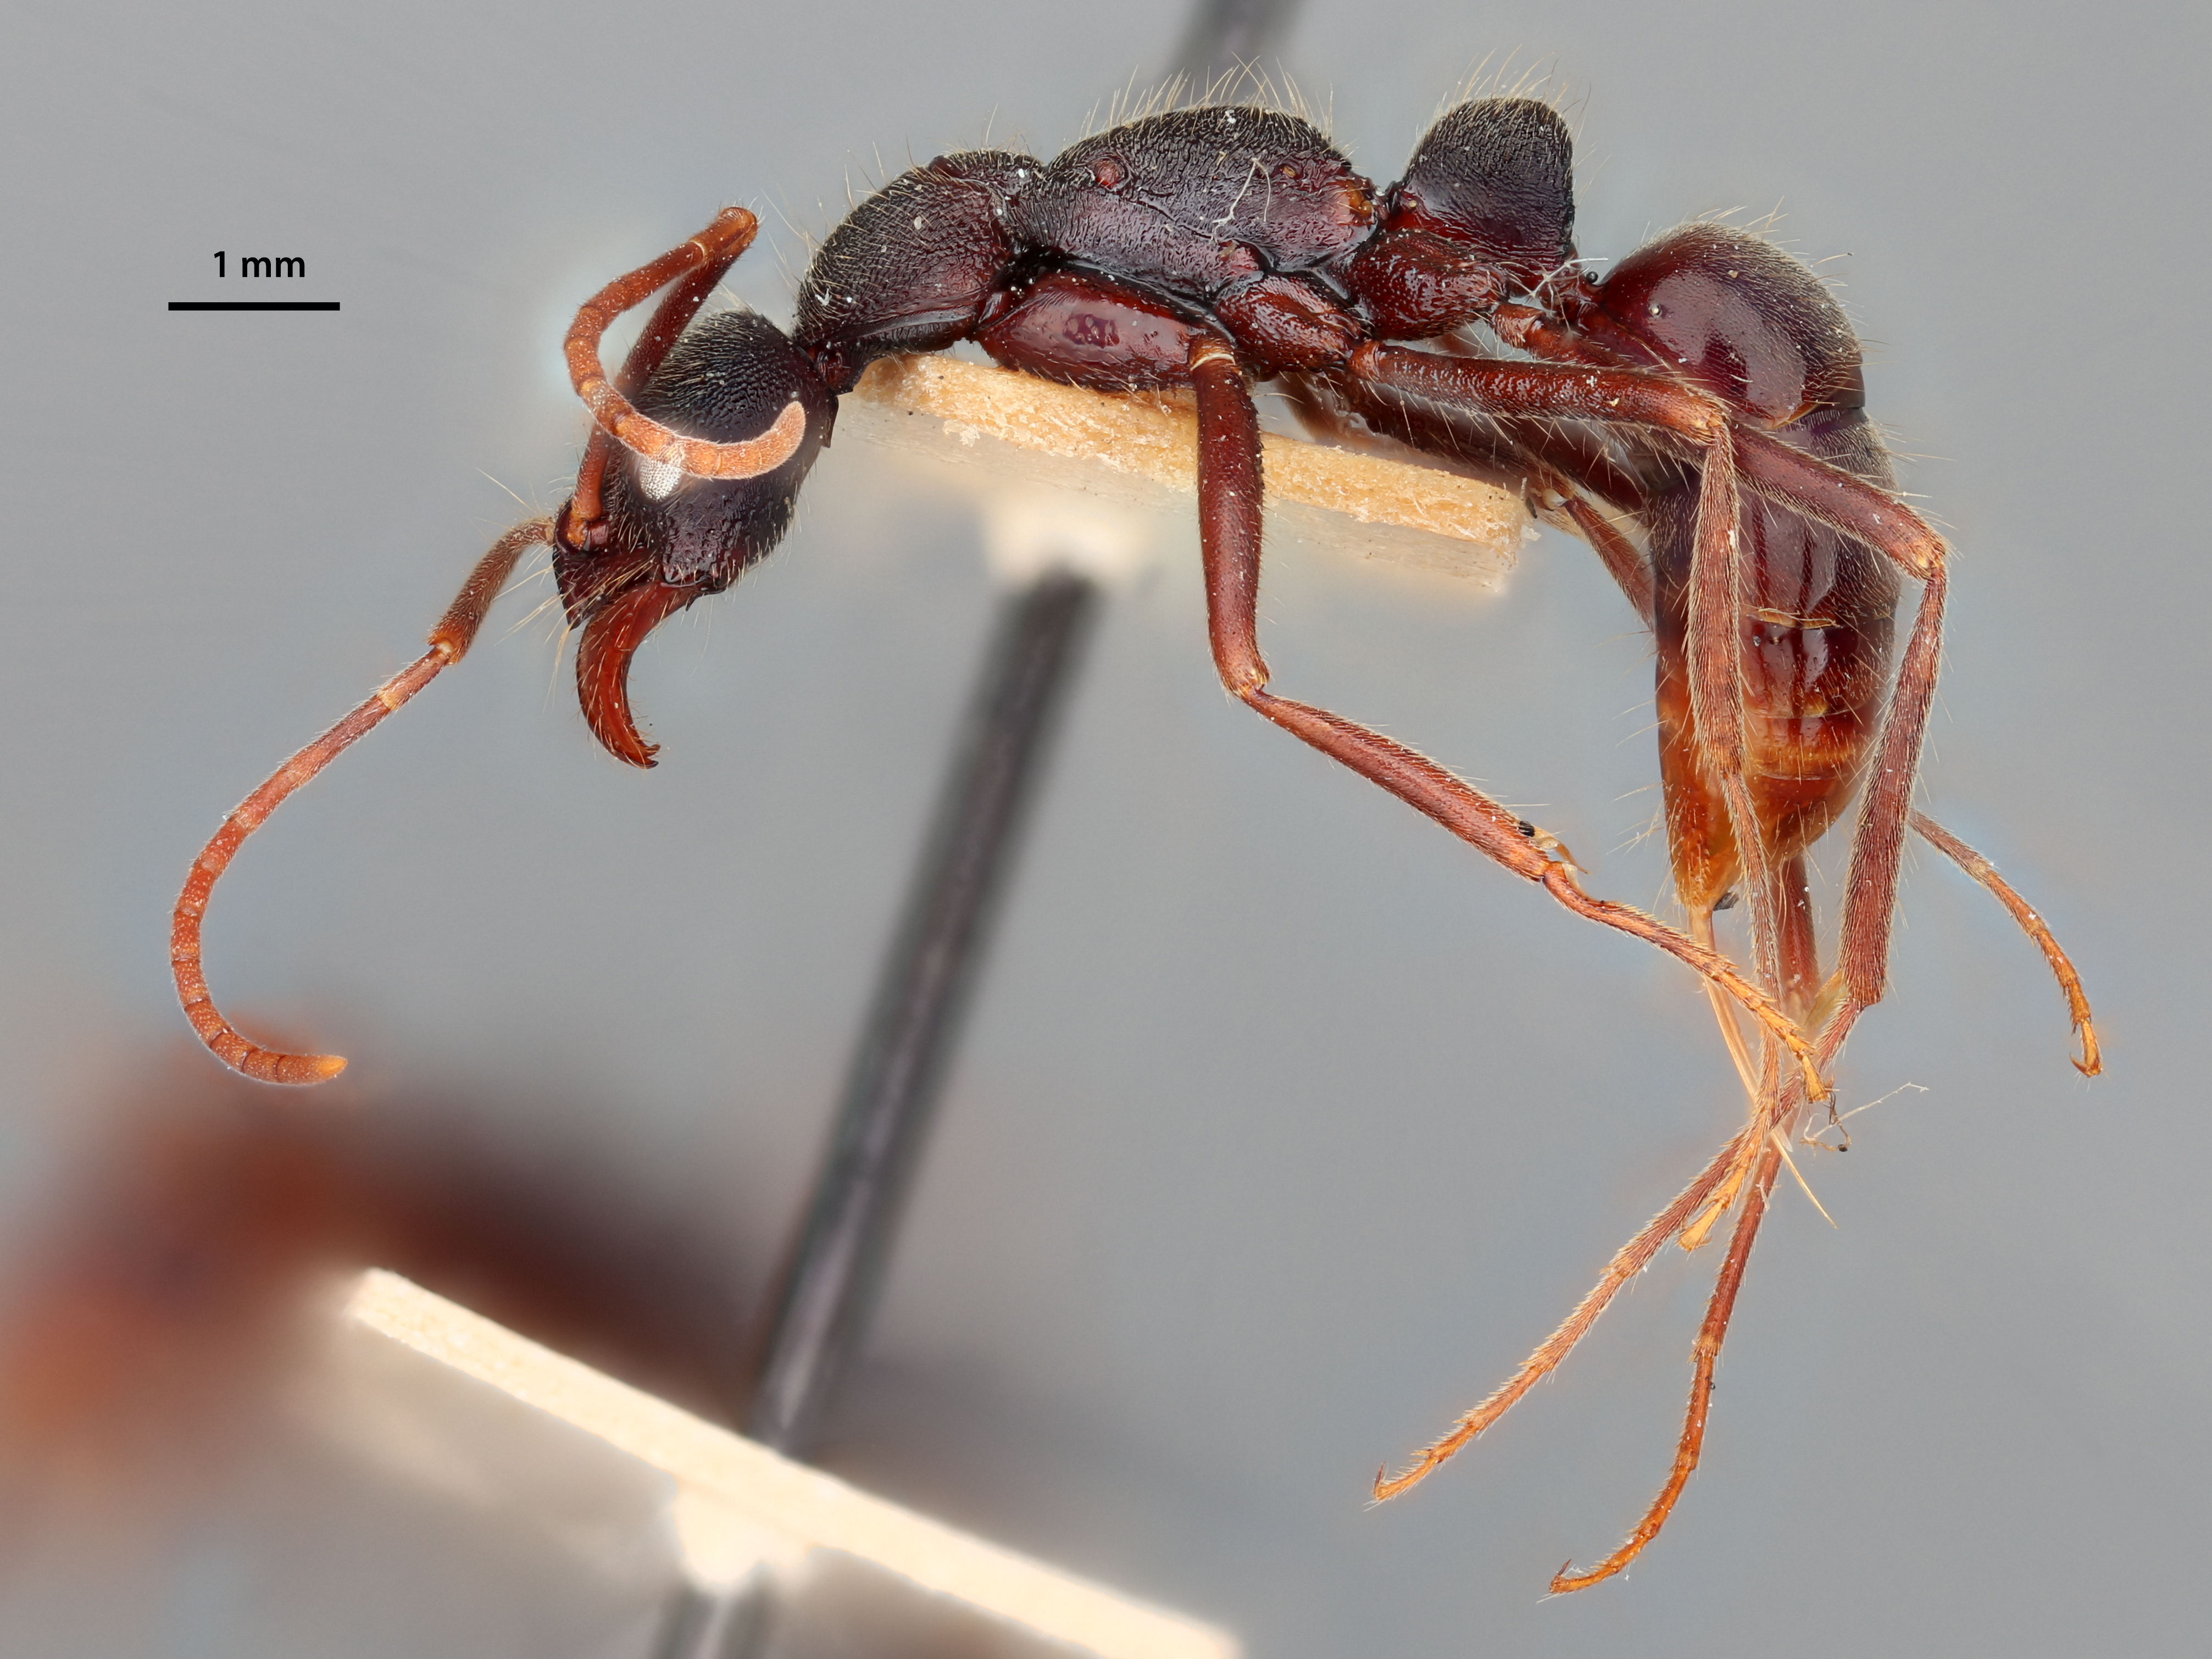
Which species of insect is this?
Leptogenys honduriana
